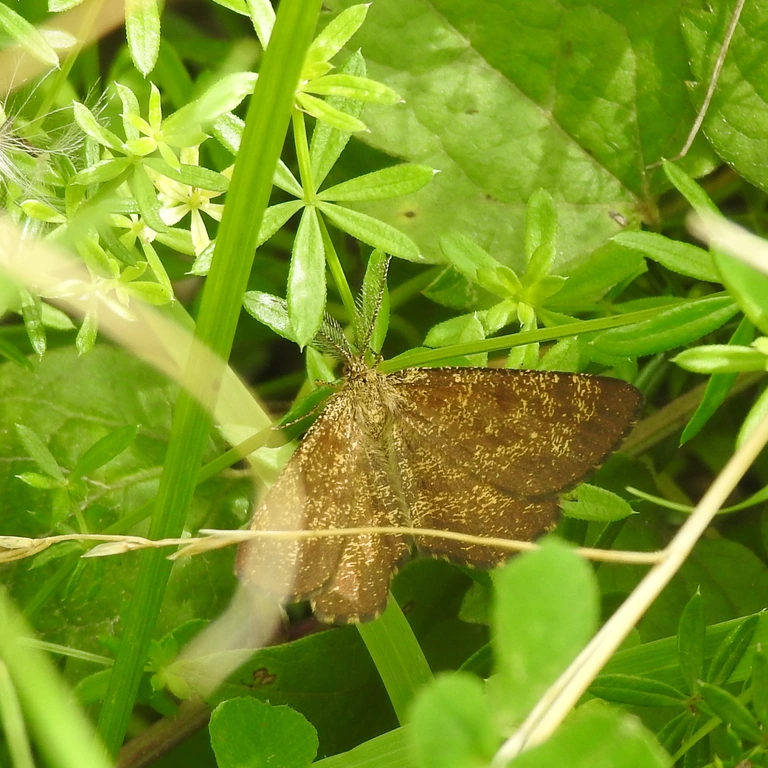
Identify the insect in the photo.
Ematurga atomaria
